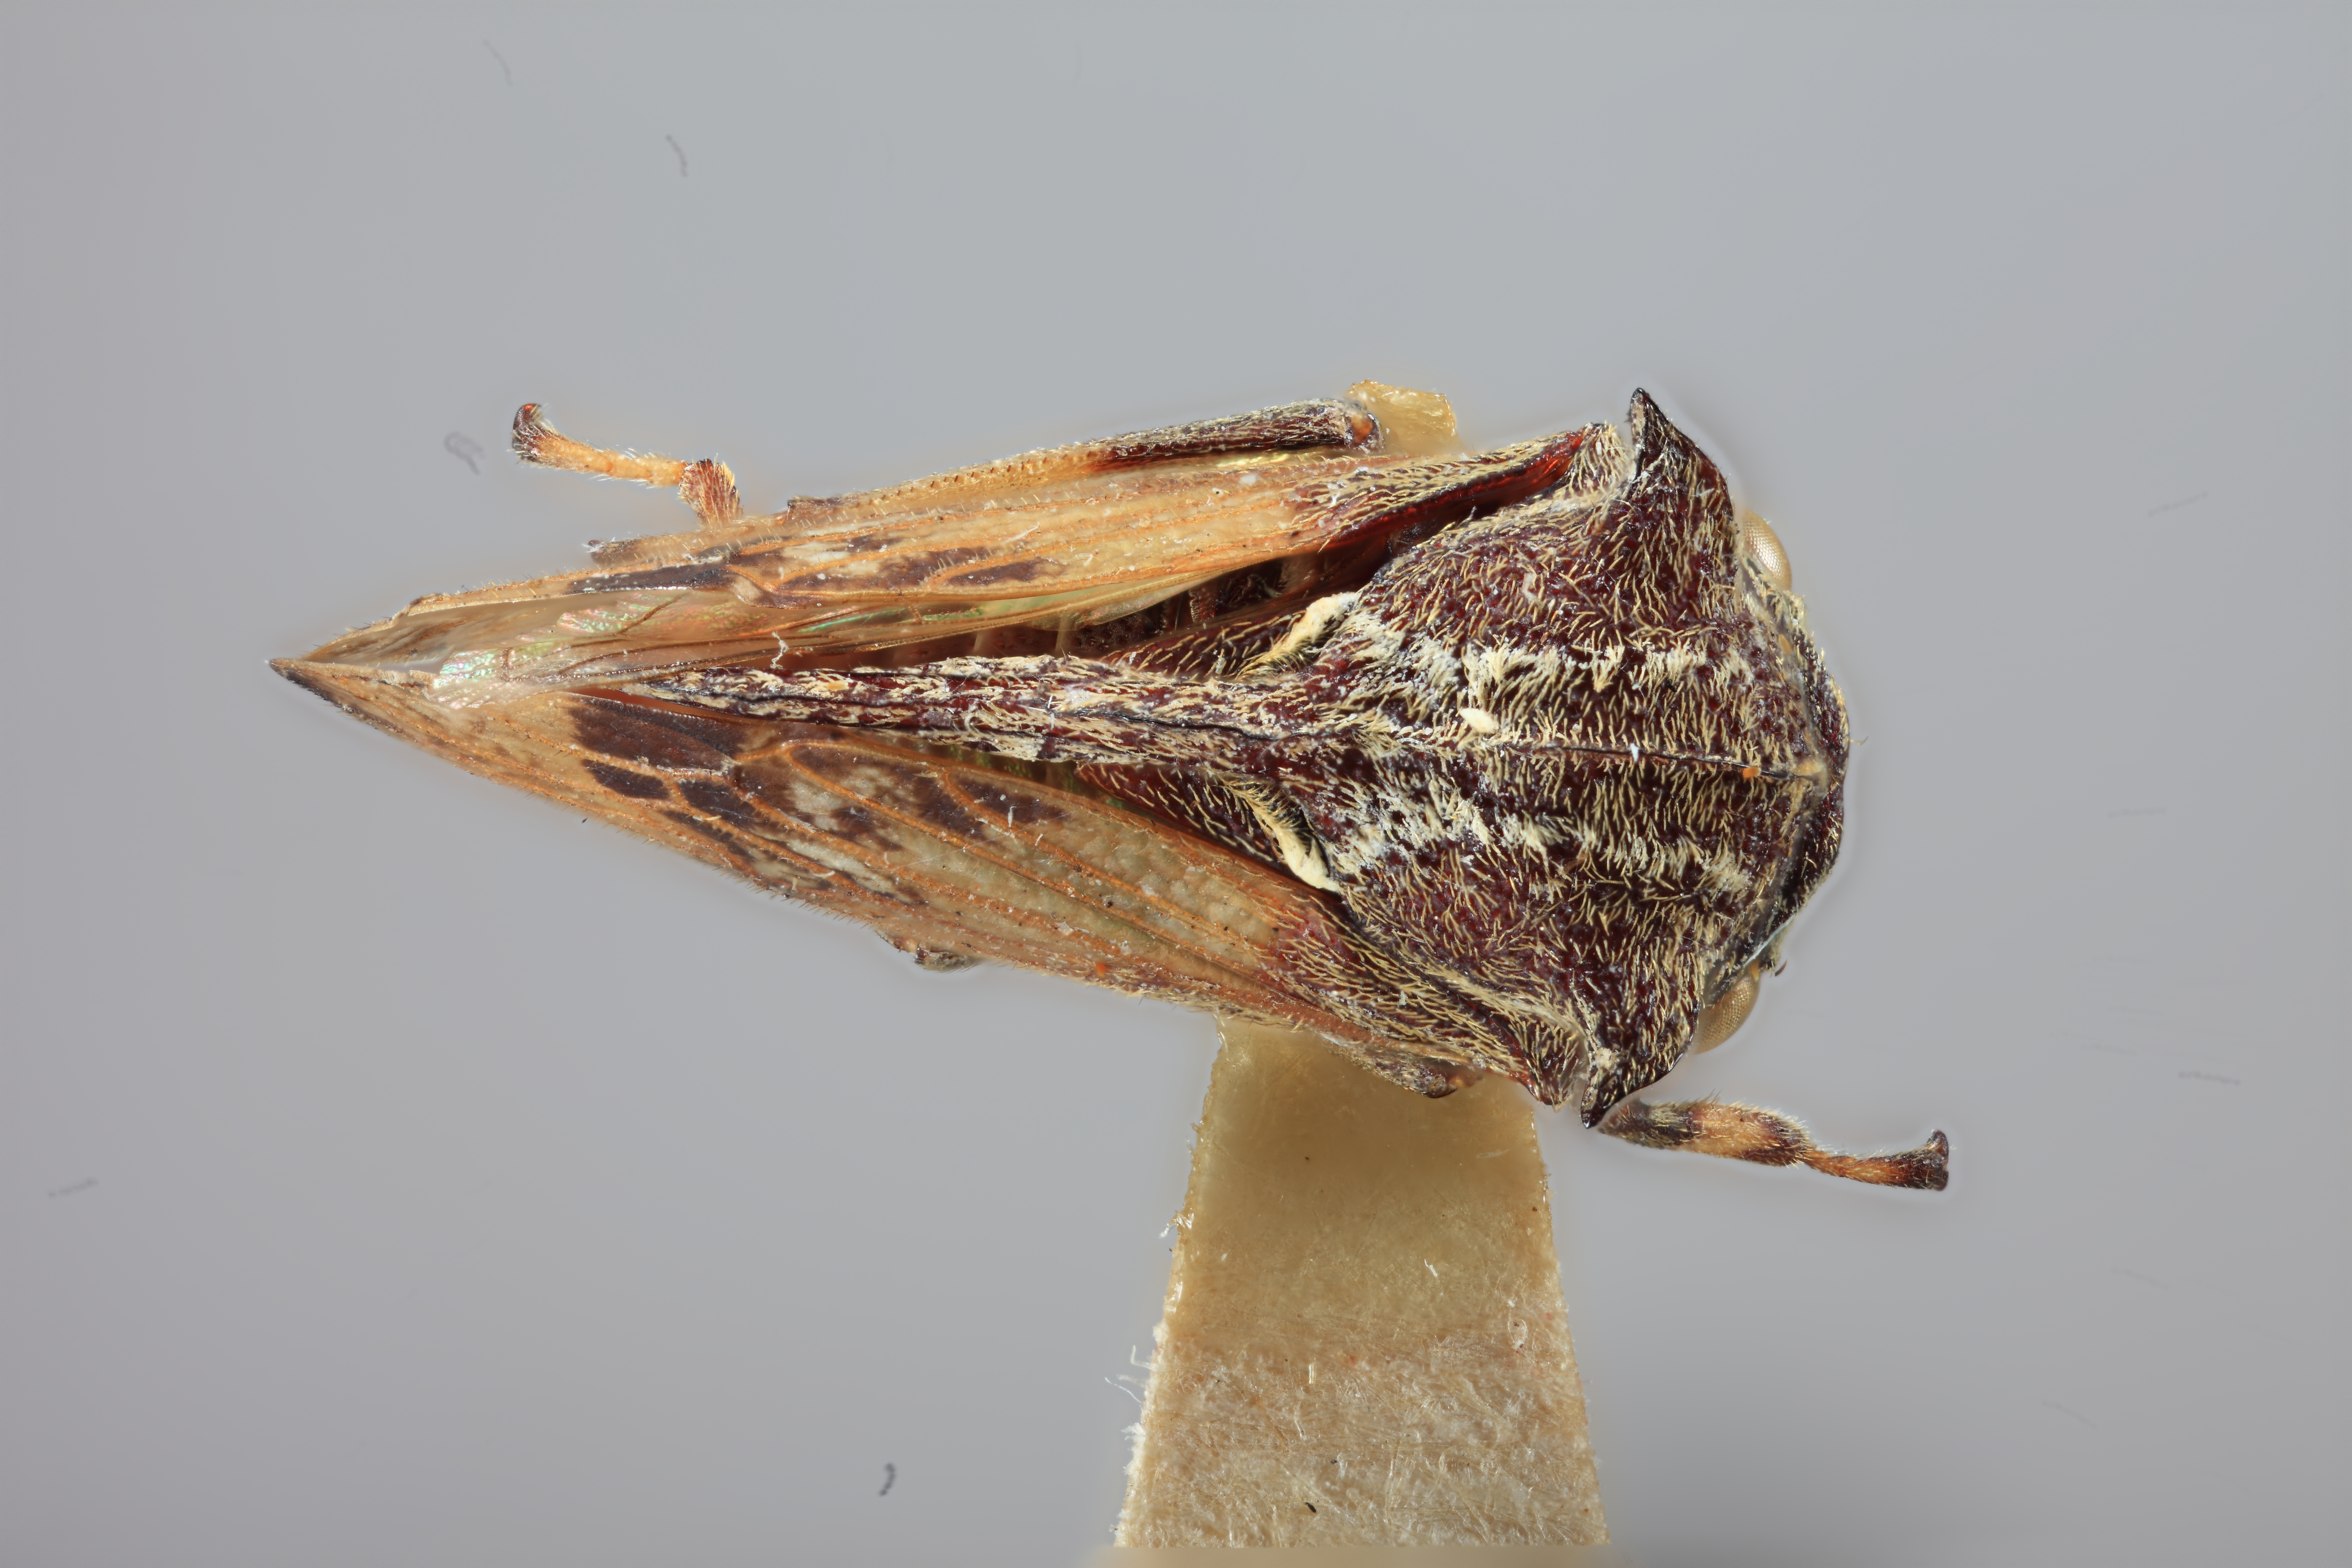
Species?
Evanchon maculatus
